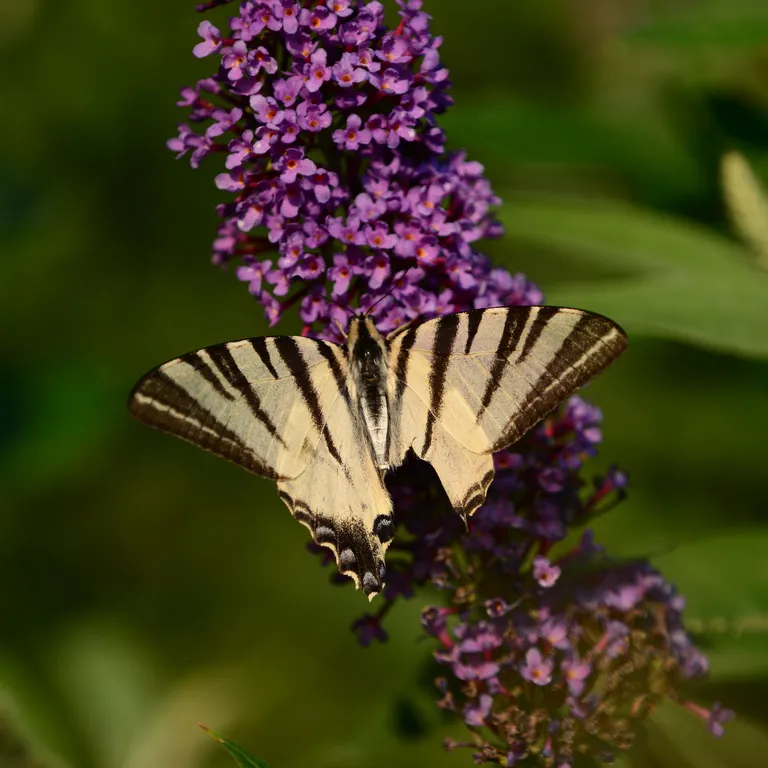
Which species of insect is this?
Iphiclides podalirius
